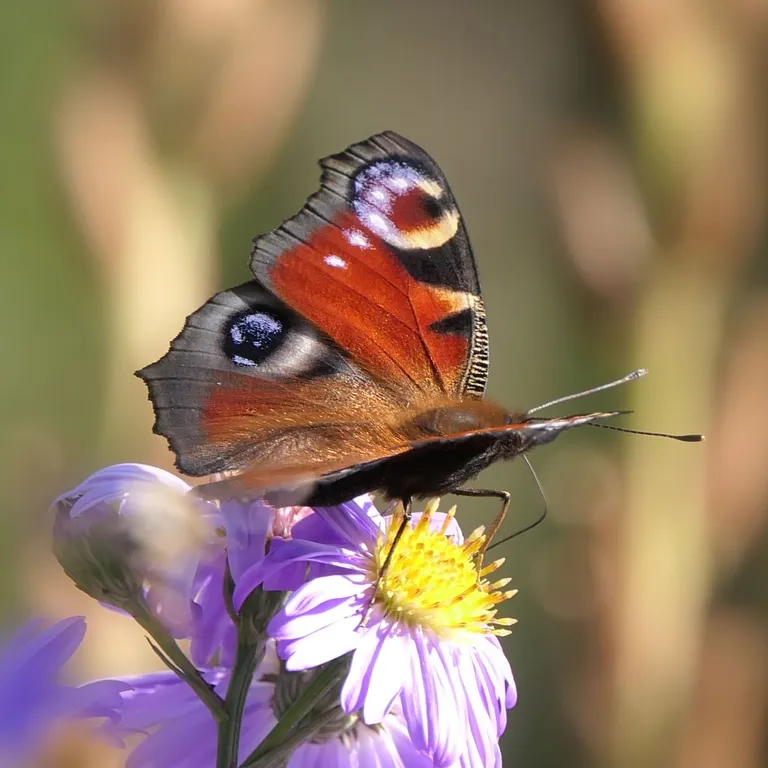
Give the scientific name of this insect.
Aglais io
